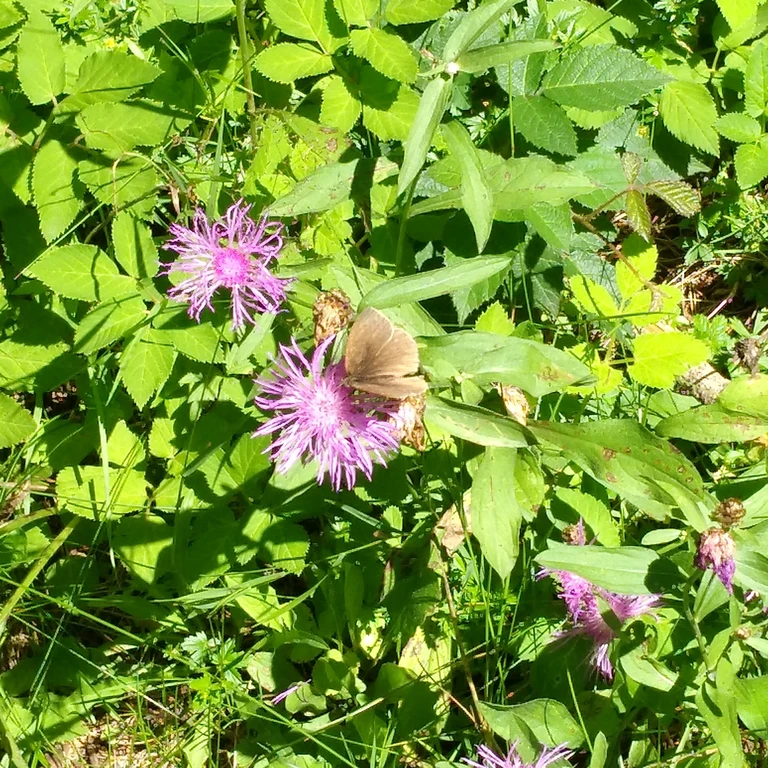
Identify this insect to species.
Maniola jurtina
